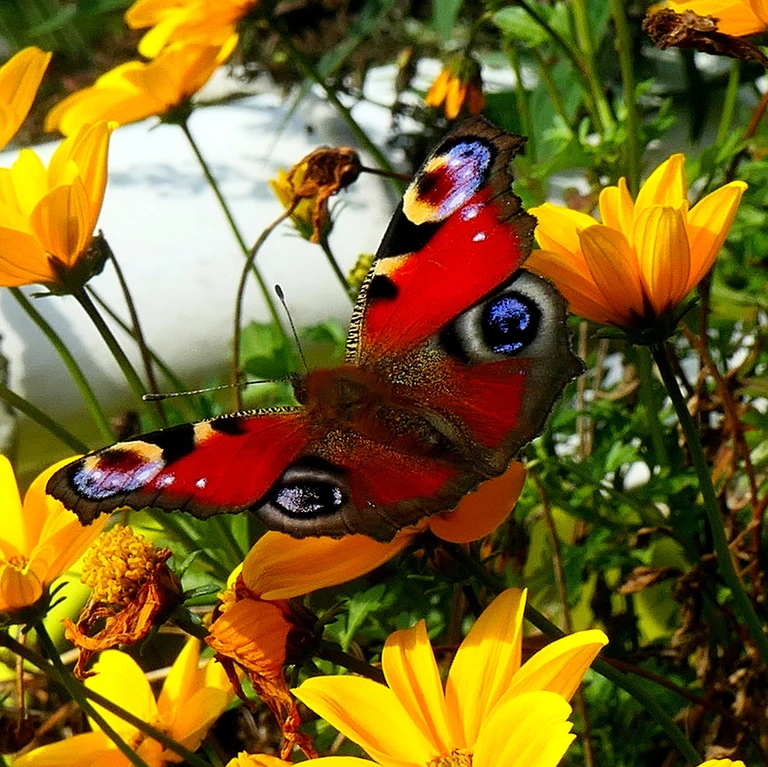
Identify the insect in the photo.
Aglais io
